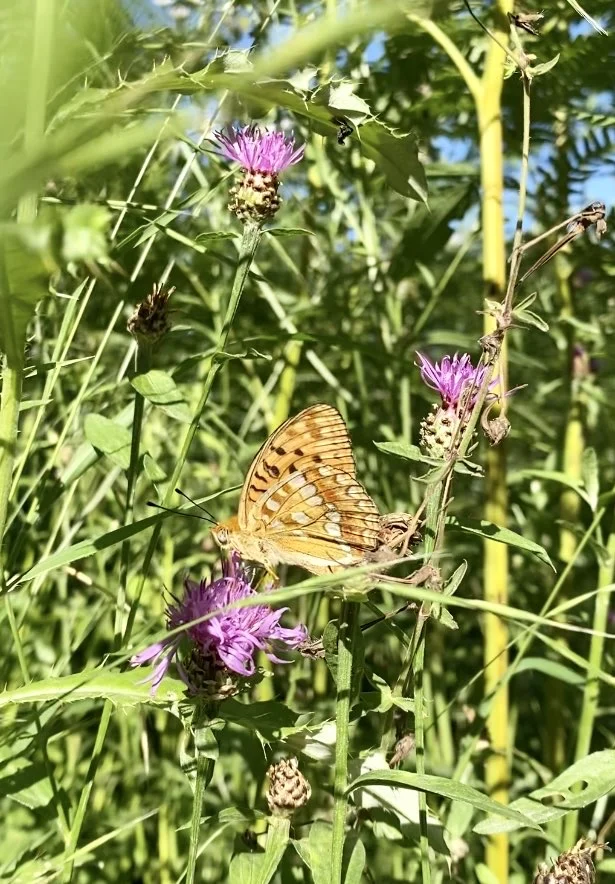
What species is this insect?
Fabriciana adippe
